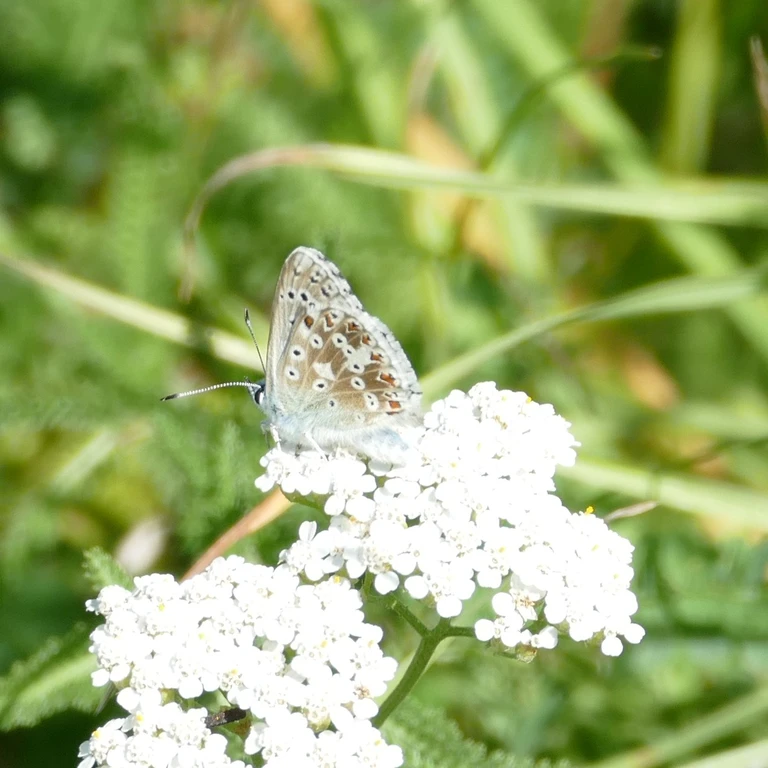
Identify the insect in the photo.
Lysandra coridon
